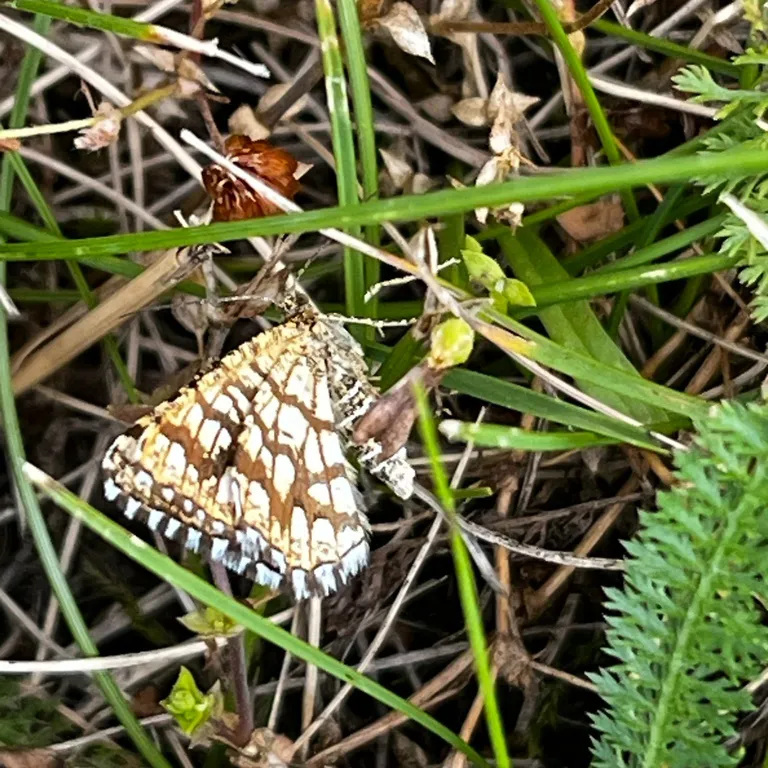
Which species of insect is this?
Chiasmia clathrata
